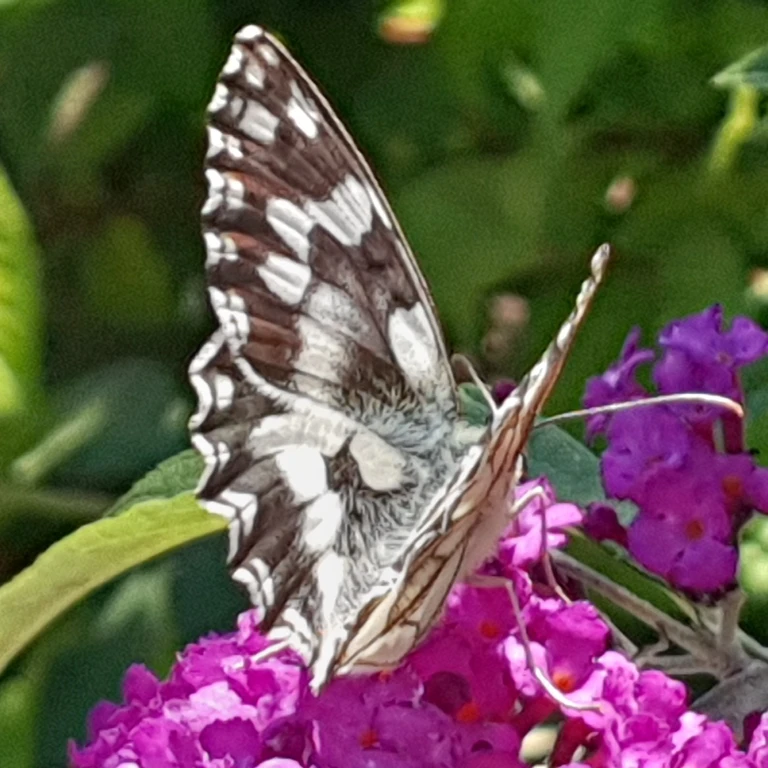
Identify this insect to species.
Melanargia galathea
